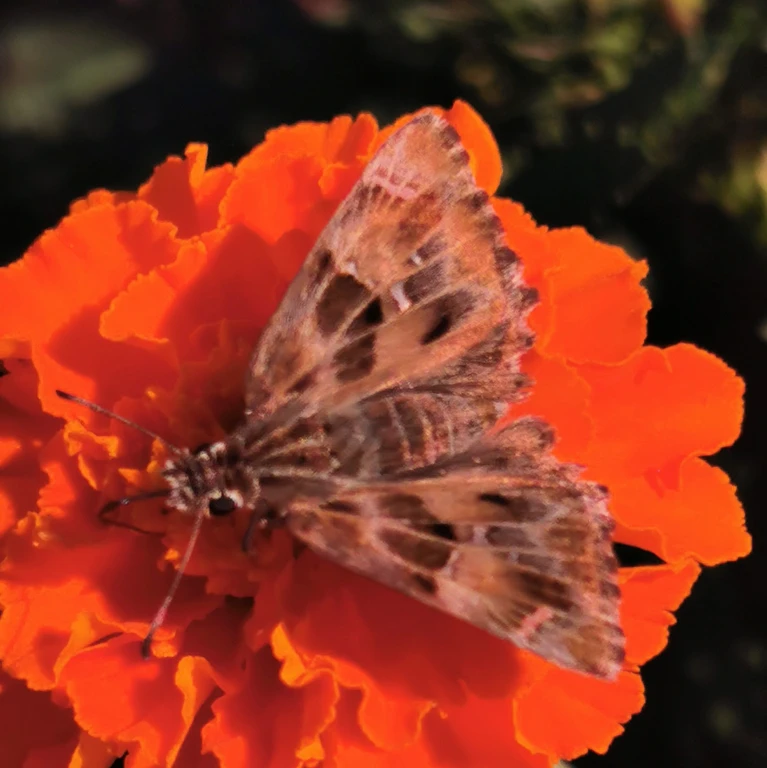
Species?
Carcharodus alceae
